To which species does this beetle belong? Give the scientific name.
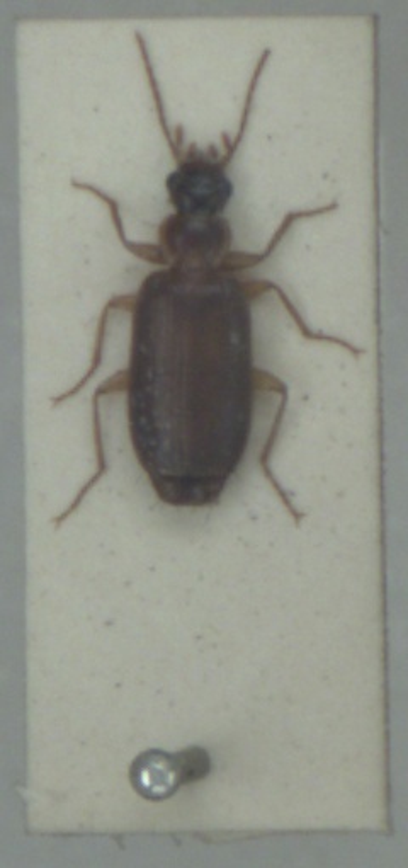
Dromius meridionalis
